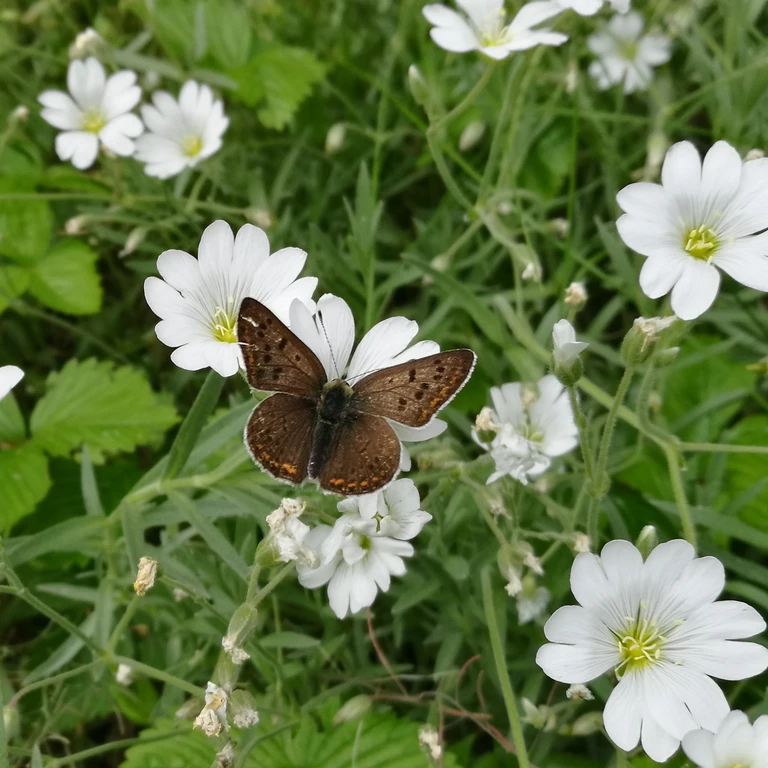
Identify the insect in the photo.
Lycaena tityrus (also Loweia tityrus)
